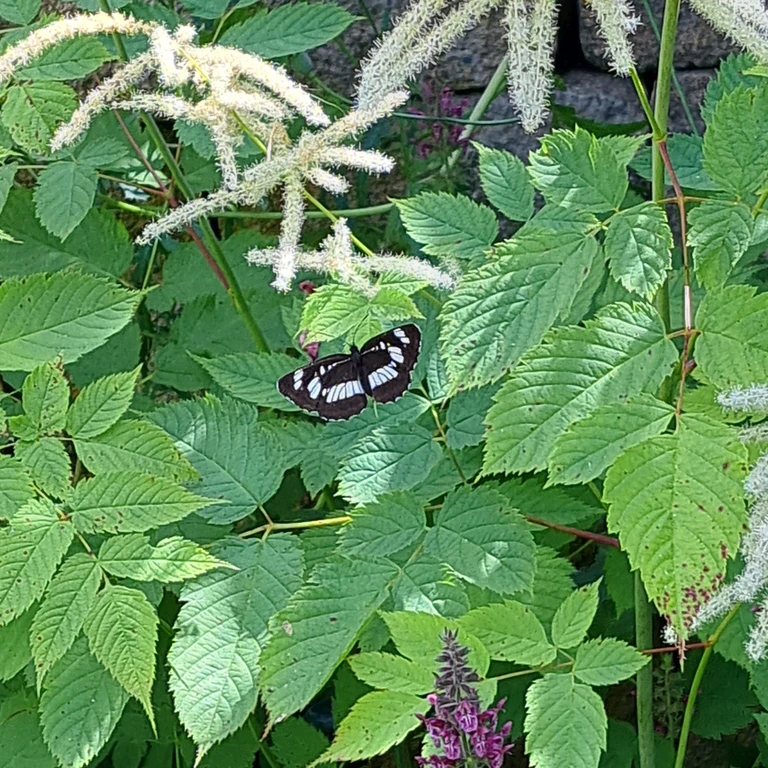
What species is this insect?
Neptis rivularis
